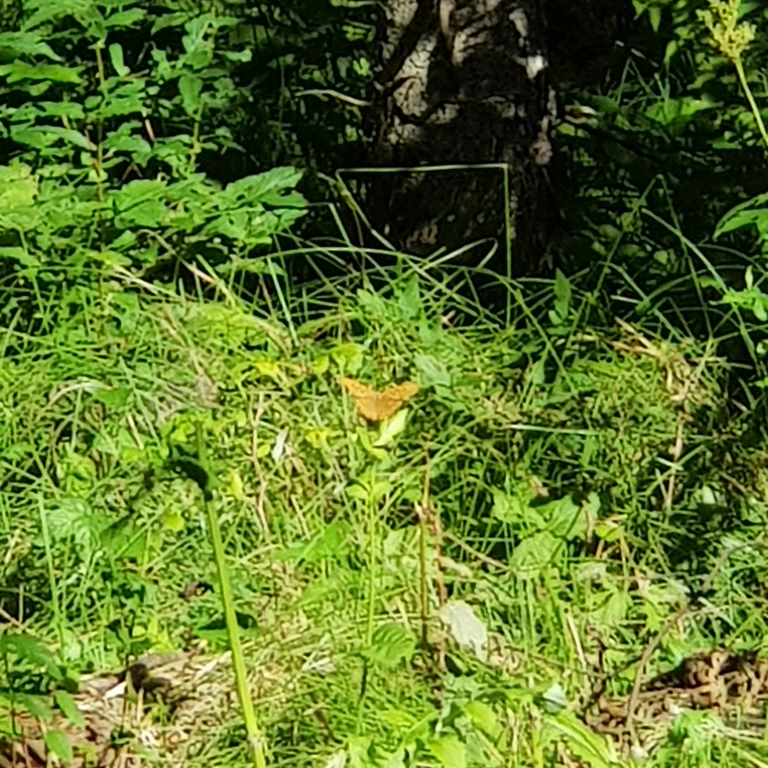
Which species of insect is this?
Argynnis paphia
